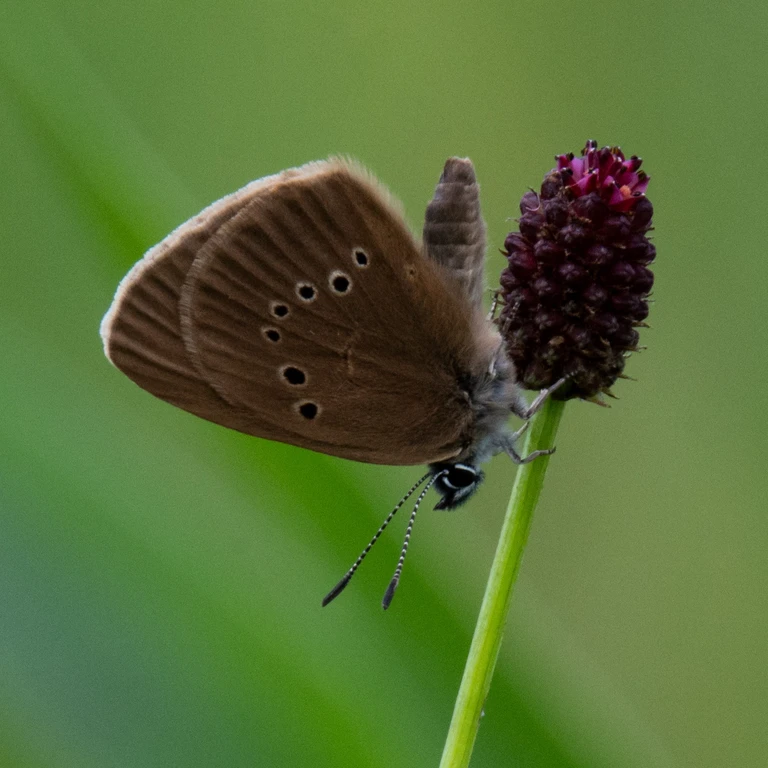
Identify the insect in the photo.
Phengaris nausithous (also Maculinea nausithous)
